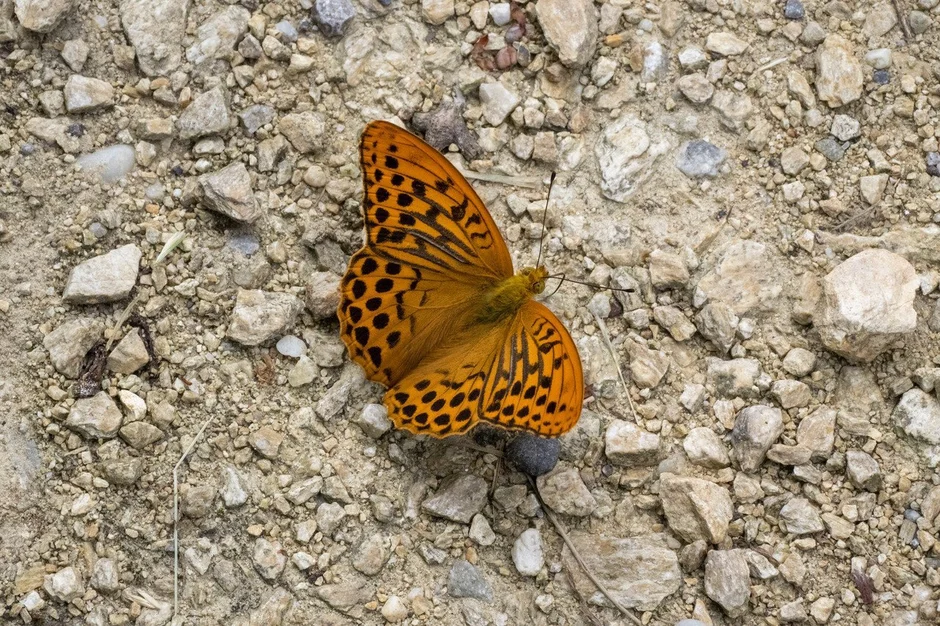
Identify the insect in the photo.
Argynnis paphia
